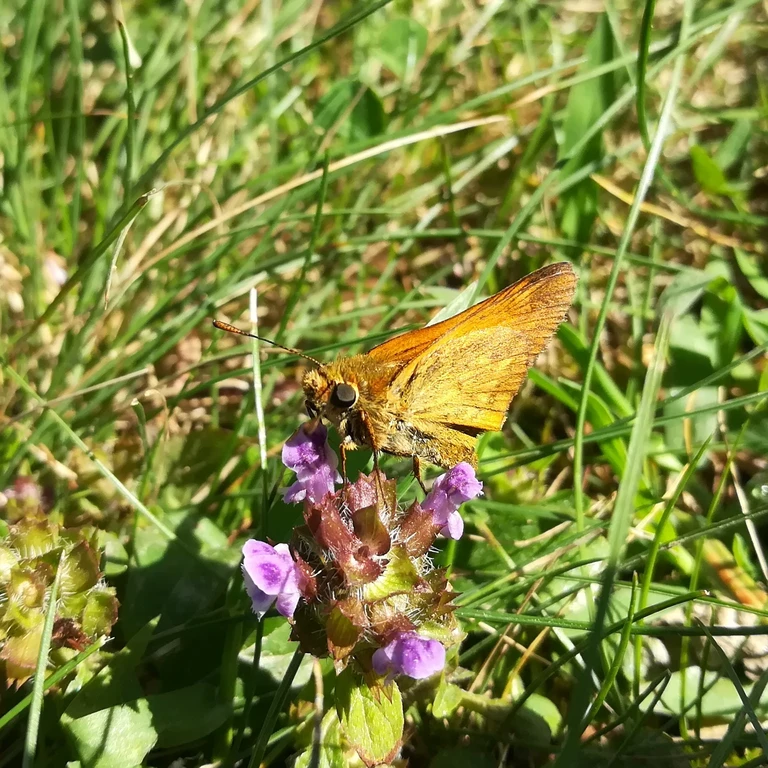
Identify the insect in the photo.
Ochlodes sylvanus (also Ochlodes venata)
